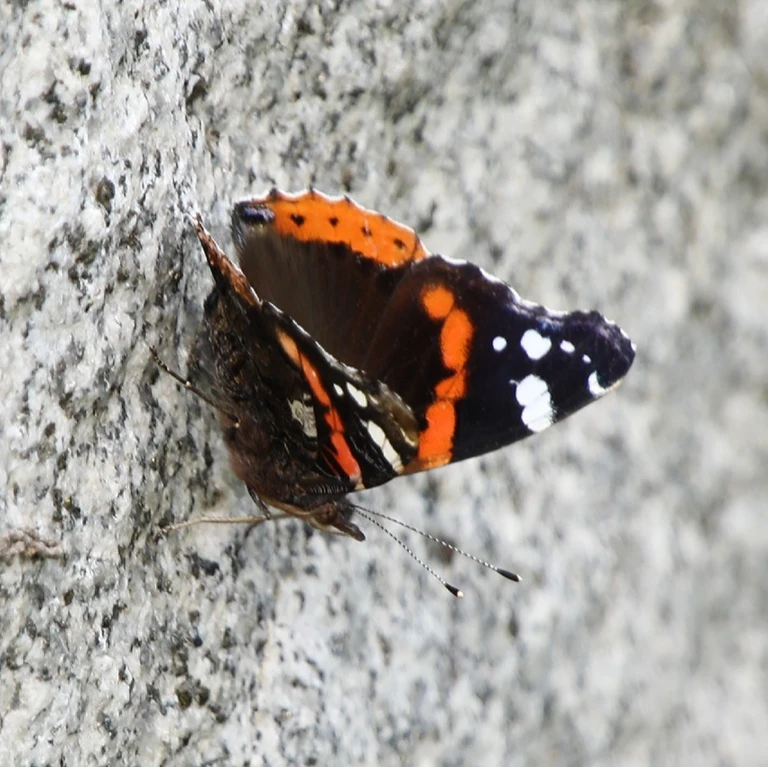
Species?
Vanessa atalanta
